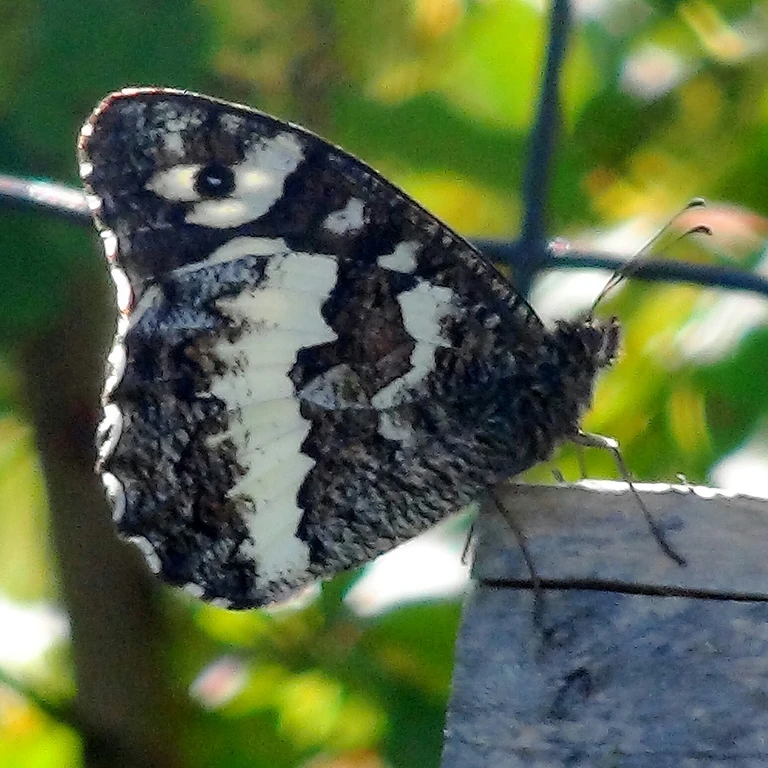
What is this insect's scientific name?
Brintesia circe
